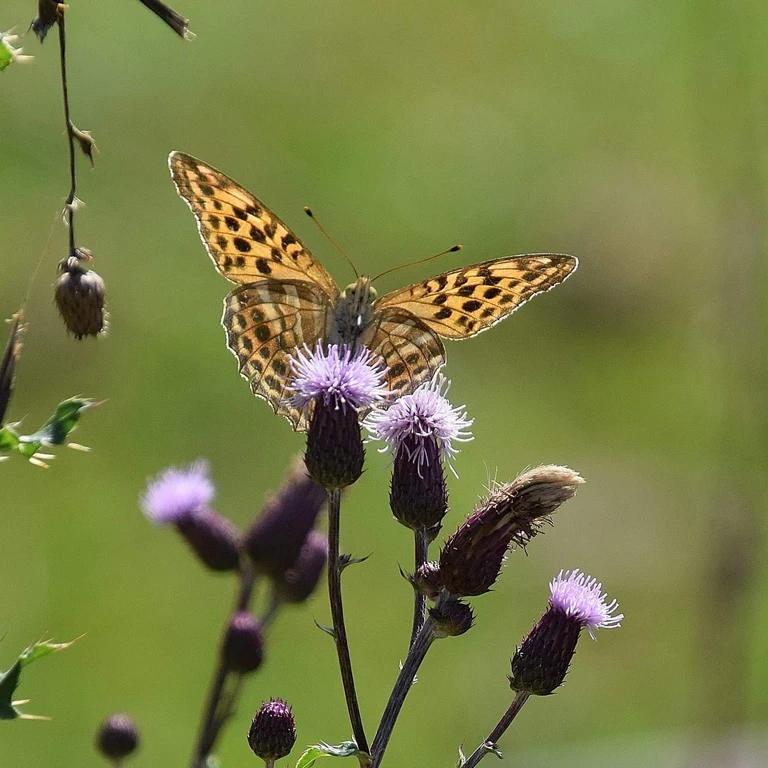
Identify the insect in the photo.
Argynnis paphia
